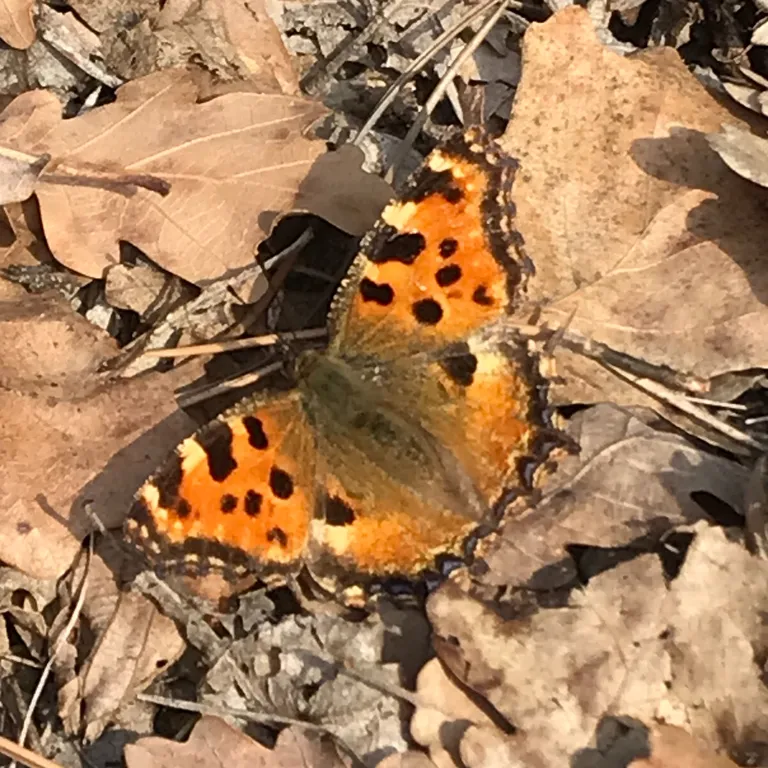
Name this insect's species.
Nymphalis polychloros
